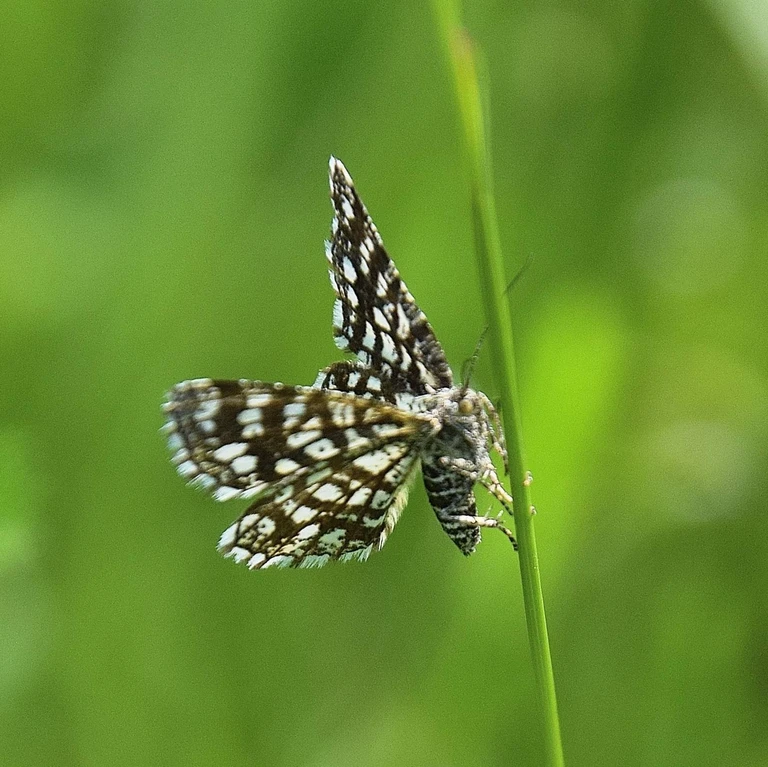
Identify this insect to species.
Chiasmia clathrata
